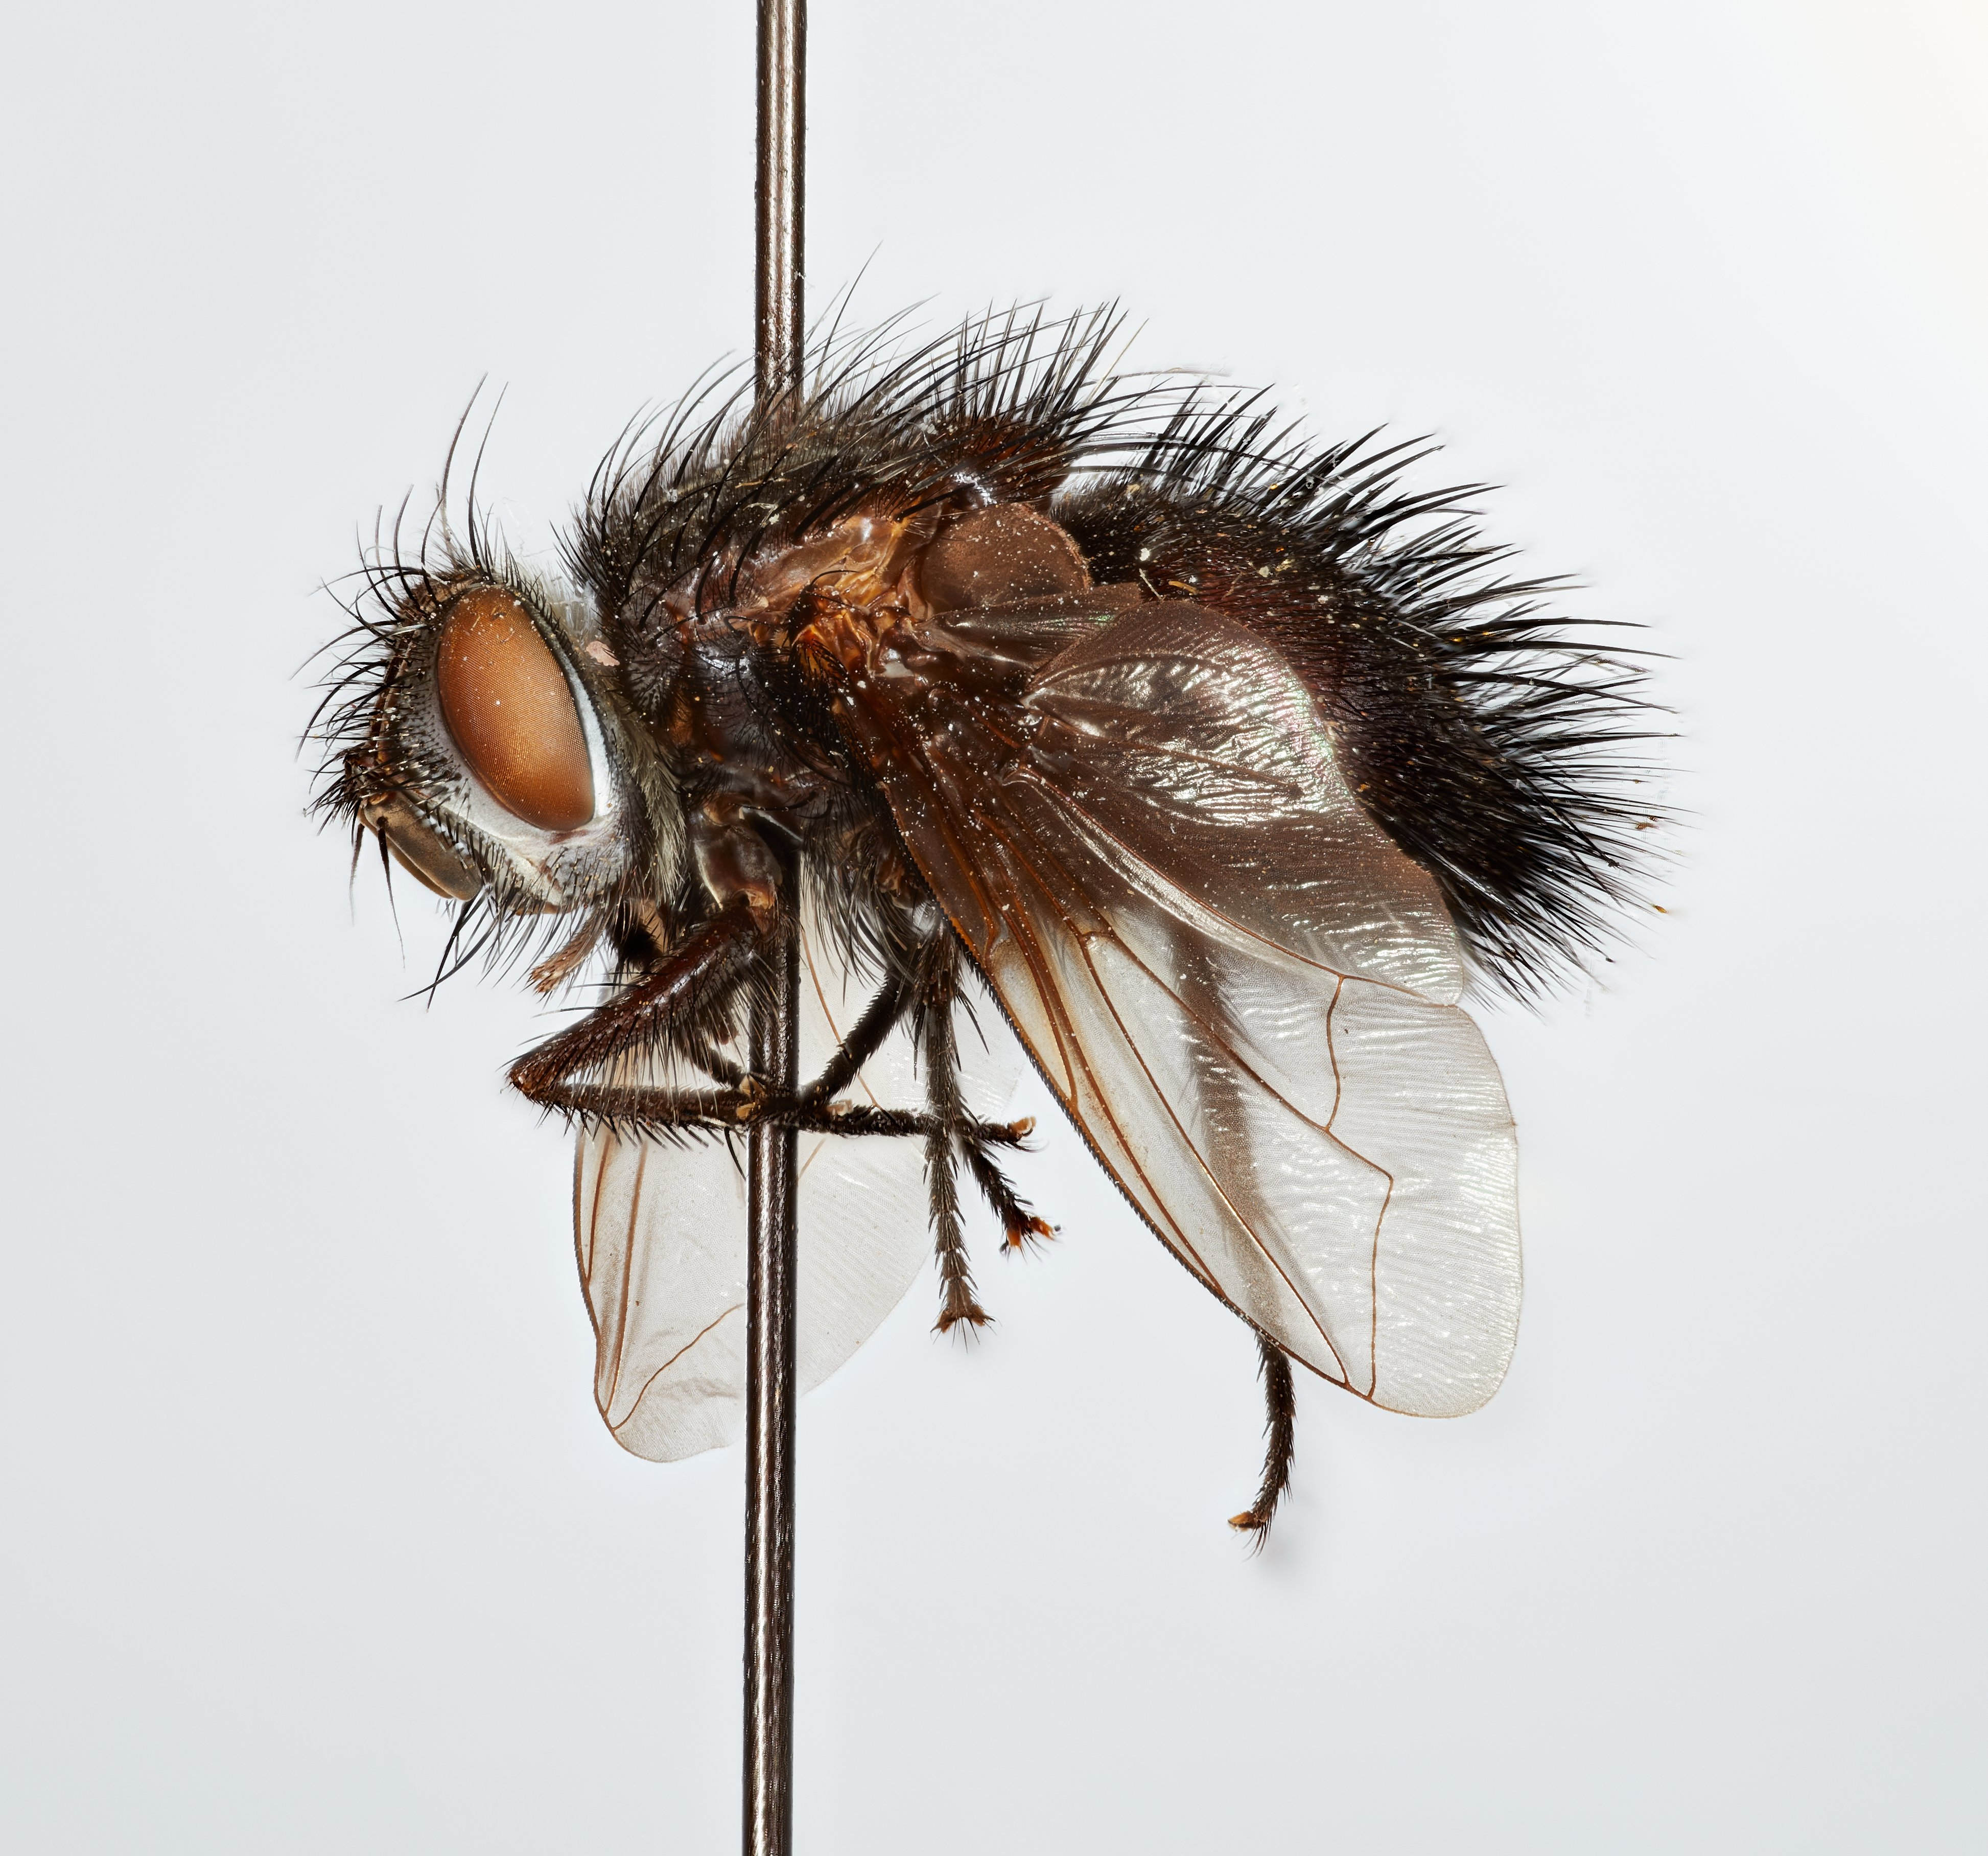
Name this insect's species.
Echinomasicera hystrix
